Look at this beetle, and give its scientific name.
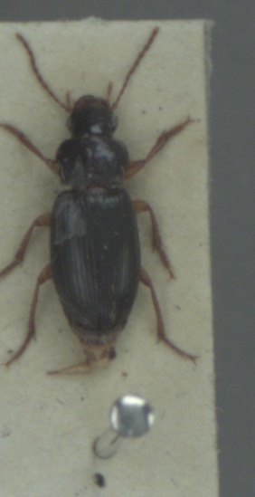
Ophonus rufibarbis
